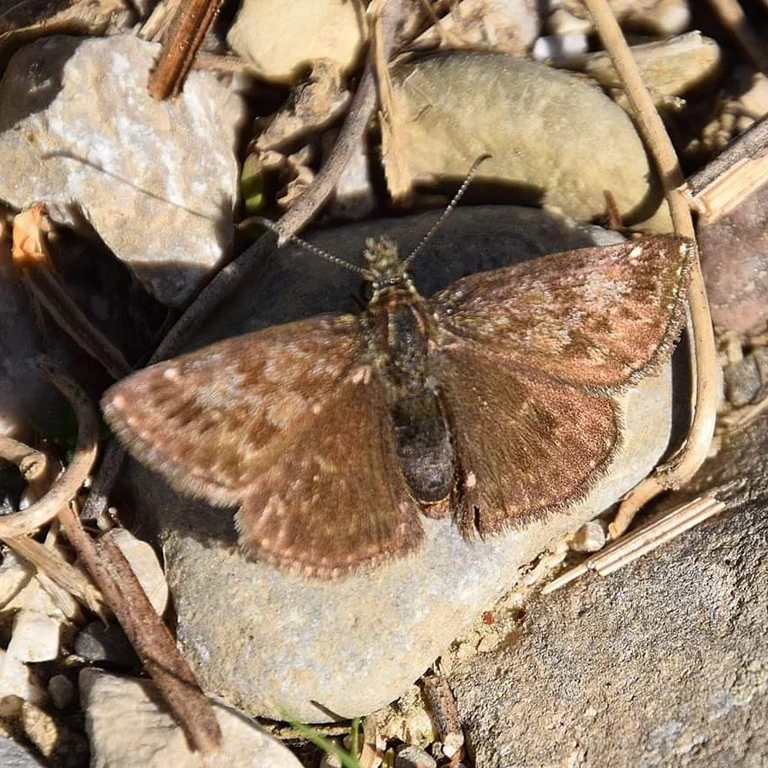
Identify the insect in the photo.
Erynnis tages
